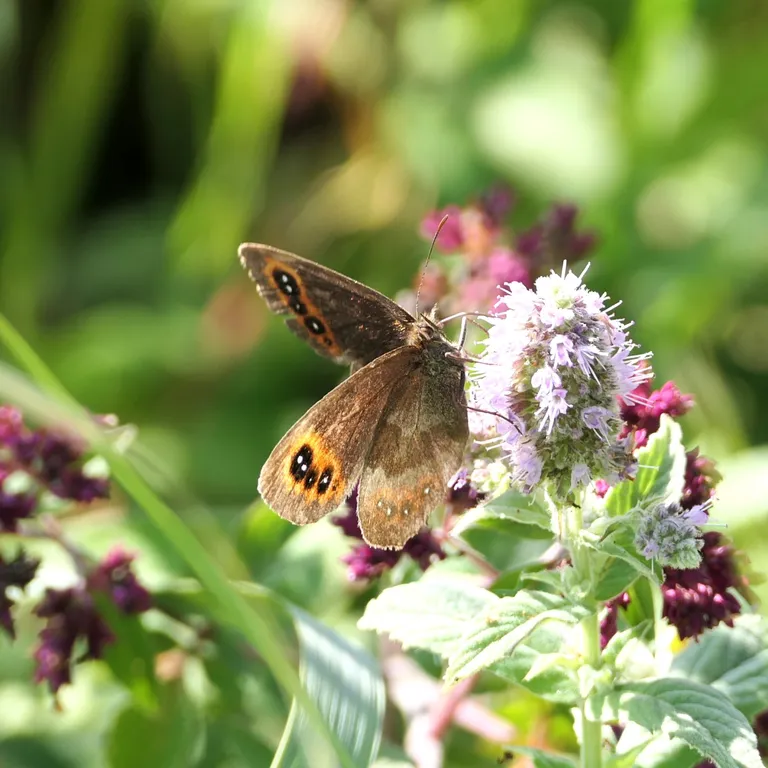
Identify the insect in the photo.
Erebia aethiops
